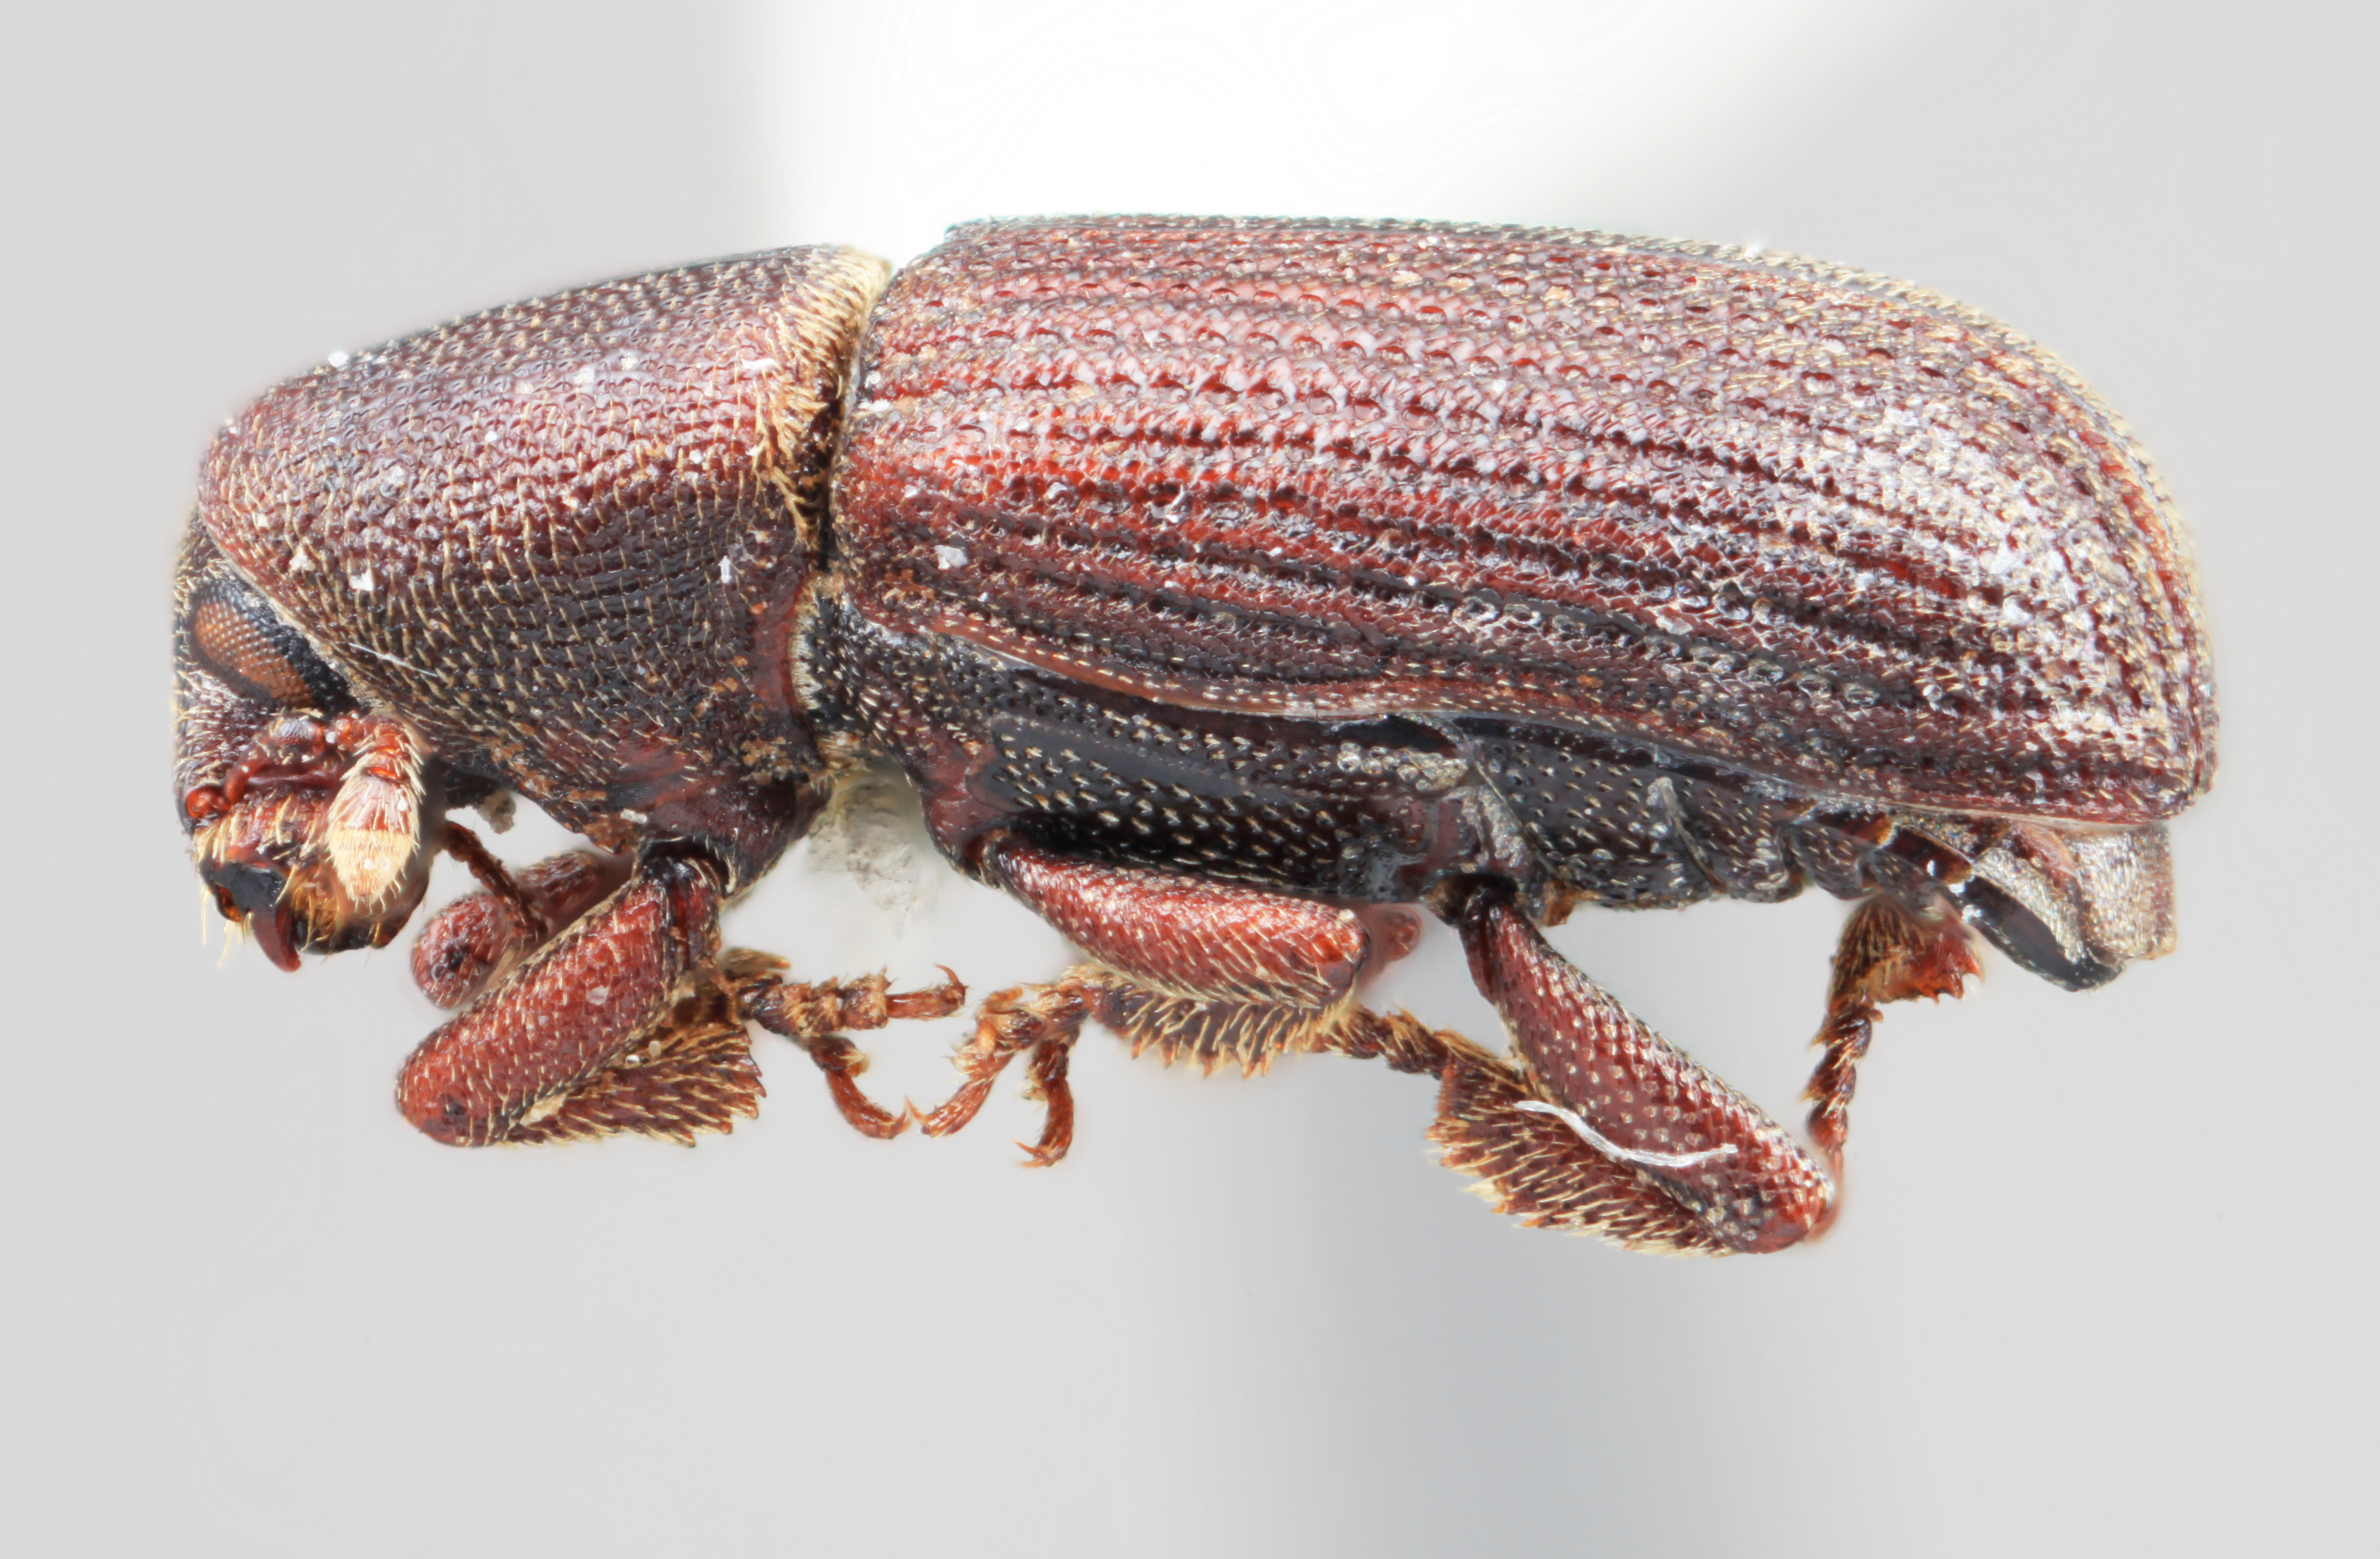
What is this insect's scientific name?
Hylastes asperatus
